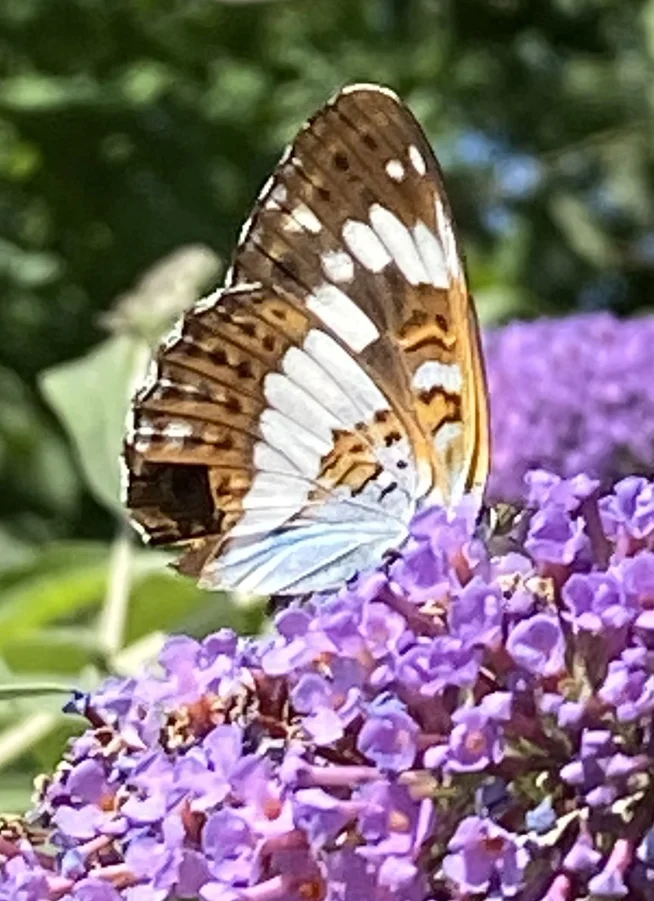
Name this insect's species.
Limenitis camilla (also Ladoga camilla)
